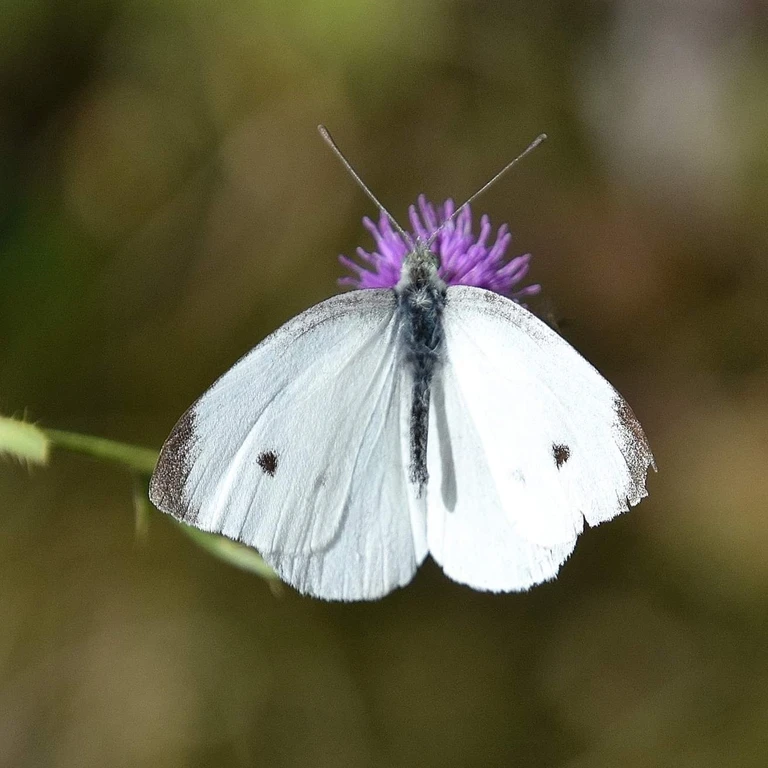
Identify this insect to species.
Pieris rapae
